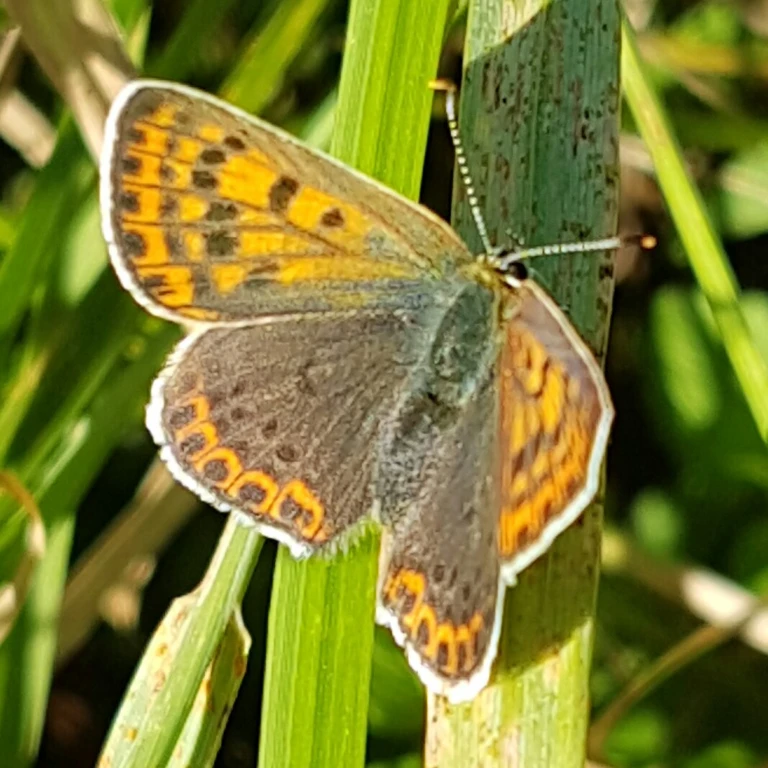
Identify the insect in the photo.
Lycaena tityrus (also Loweia tityrus)
